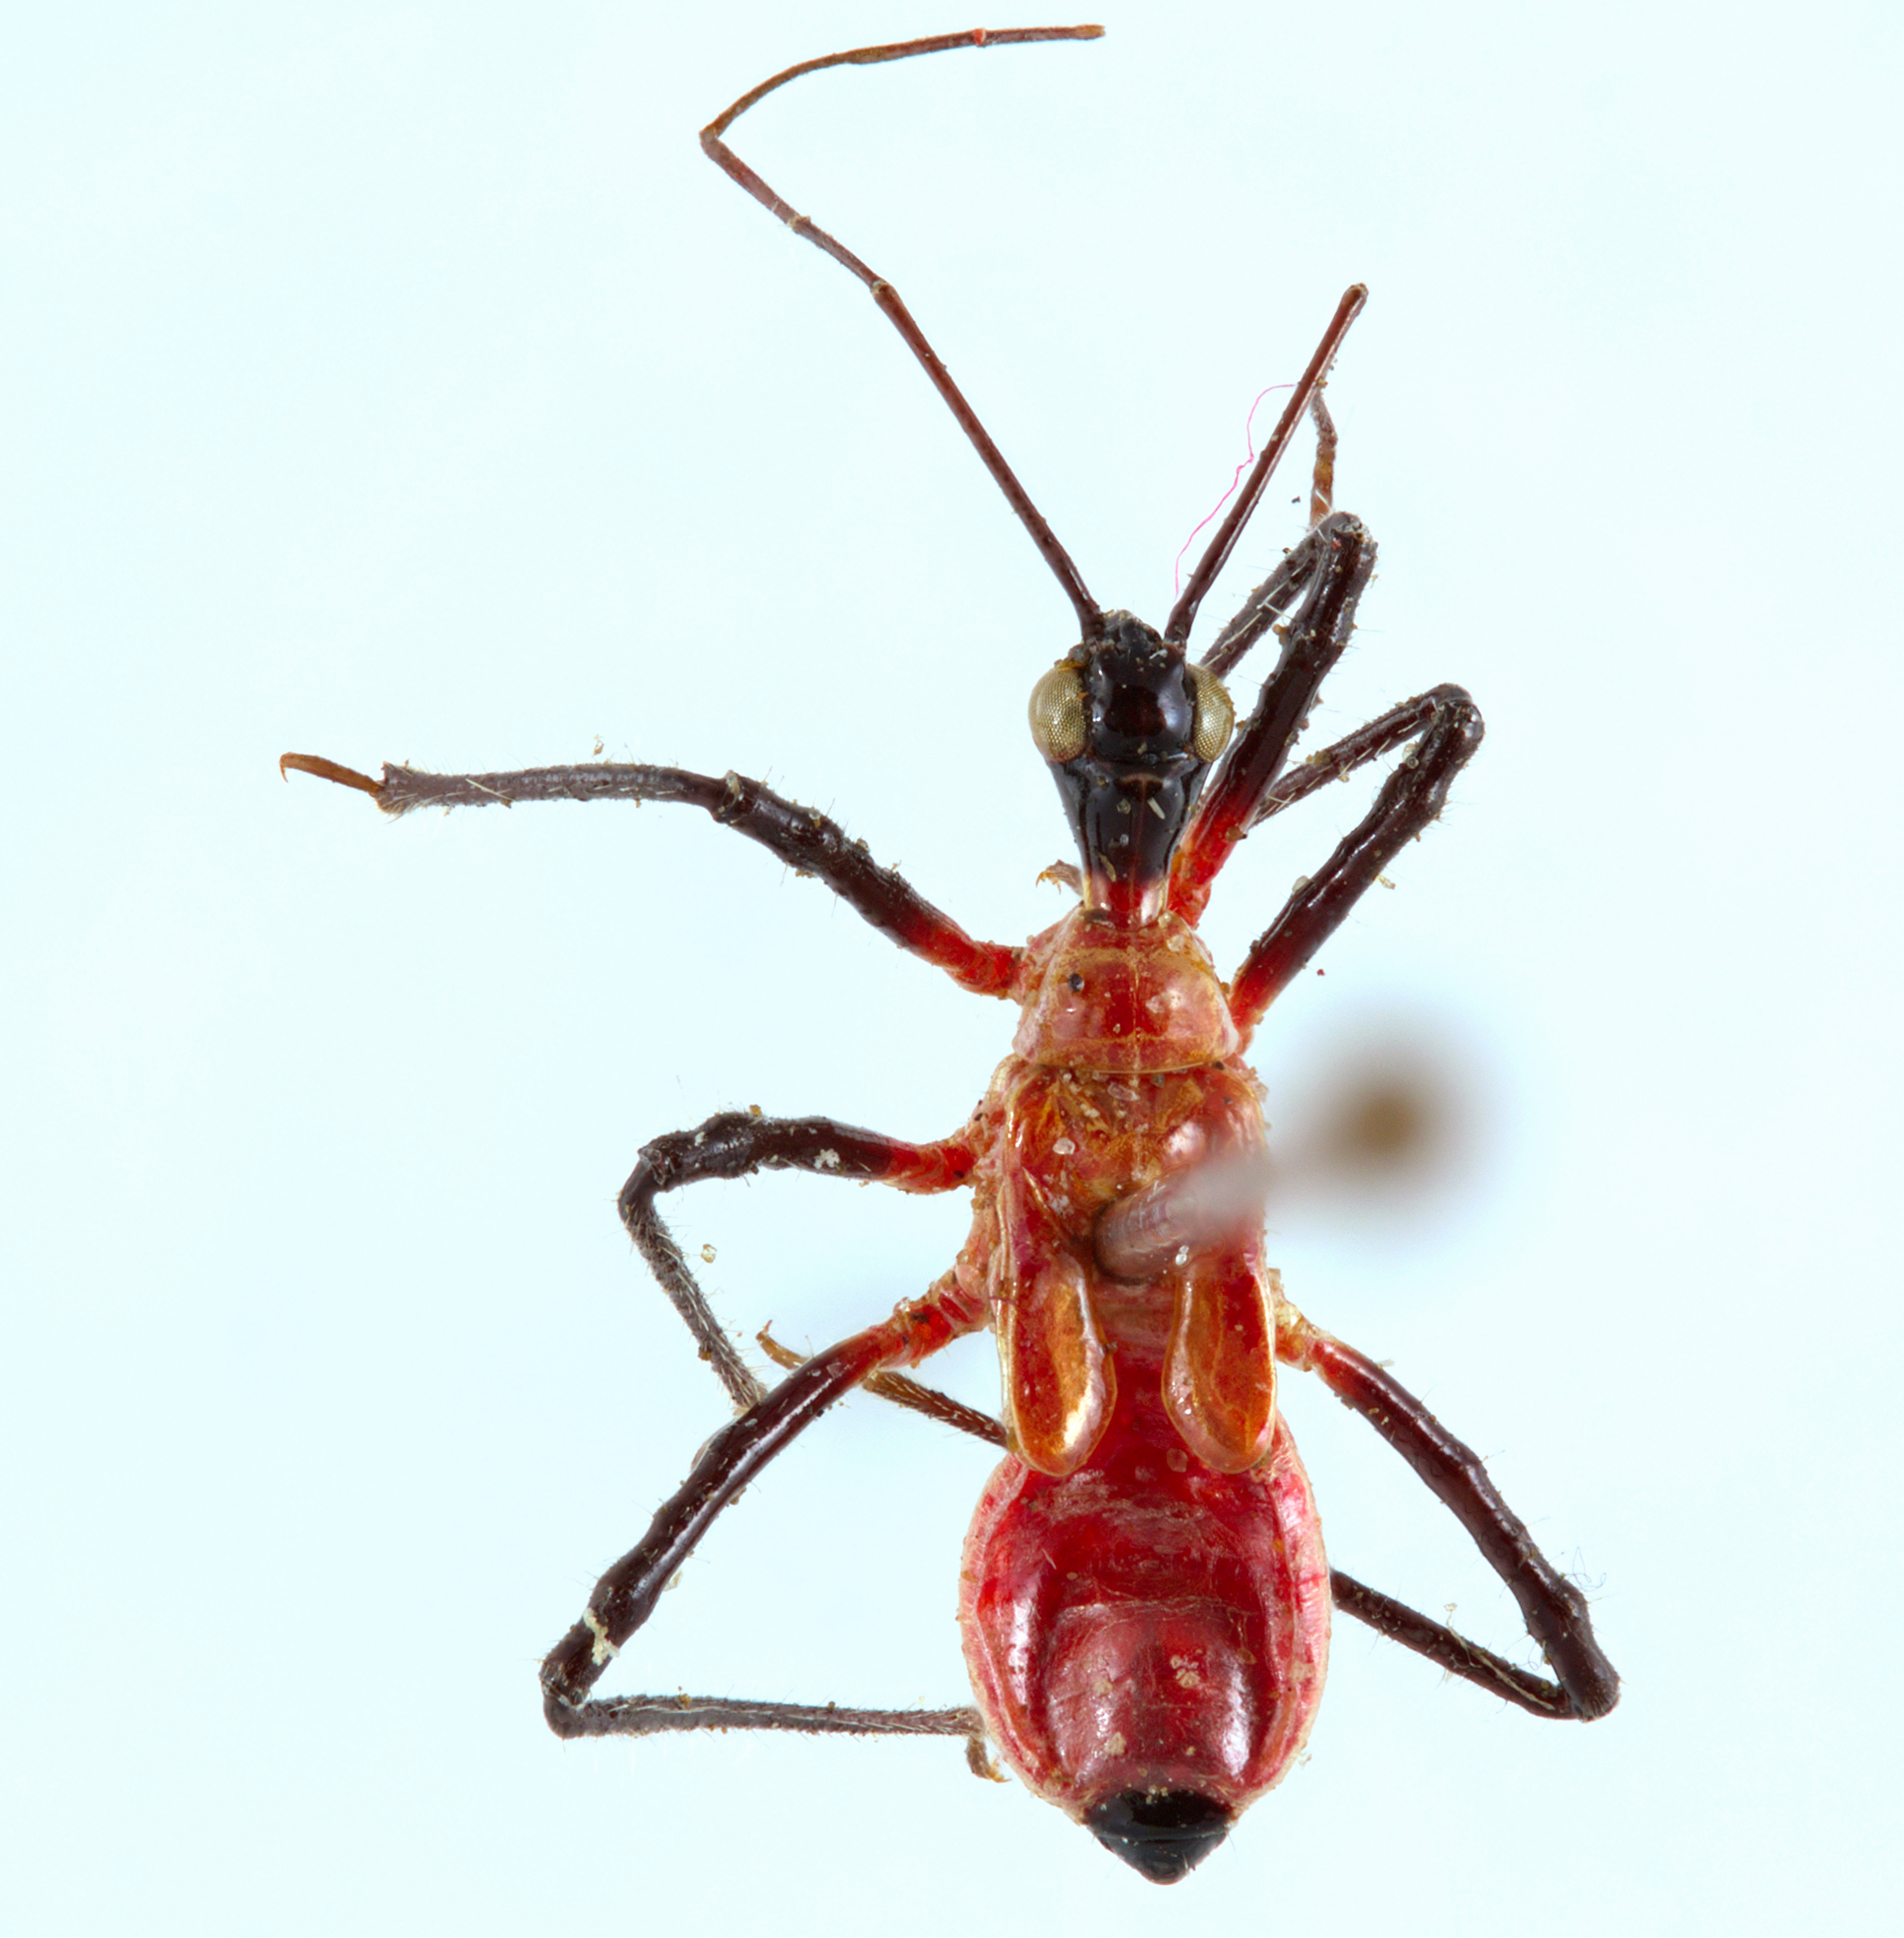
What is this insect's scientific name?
Vesbius purpureus
